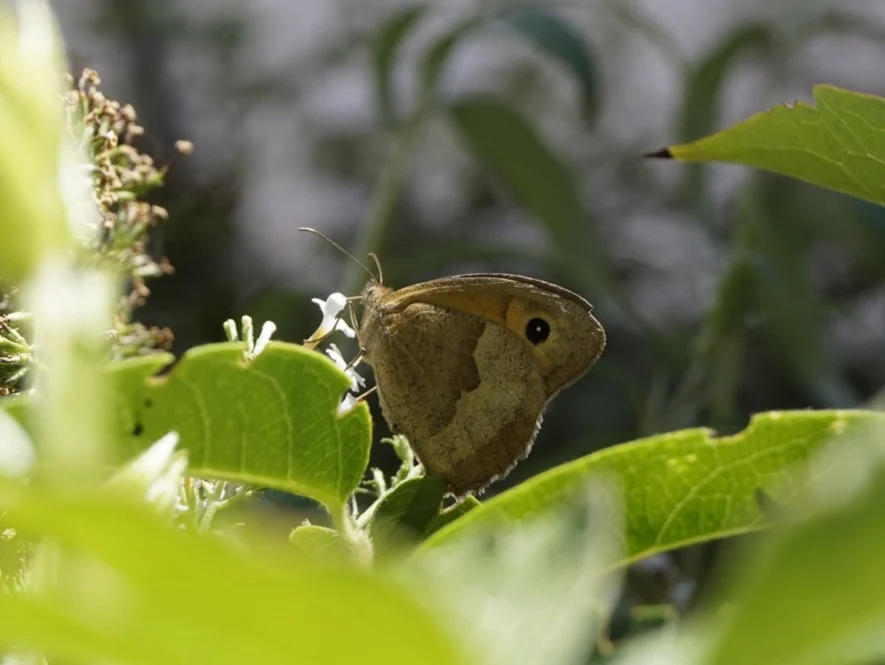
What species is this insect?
Maniola jurtina
